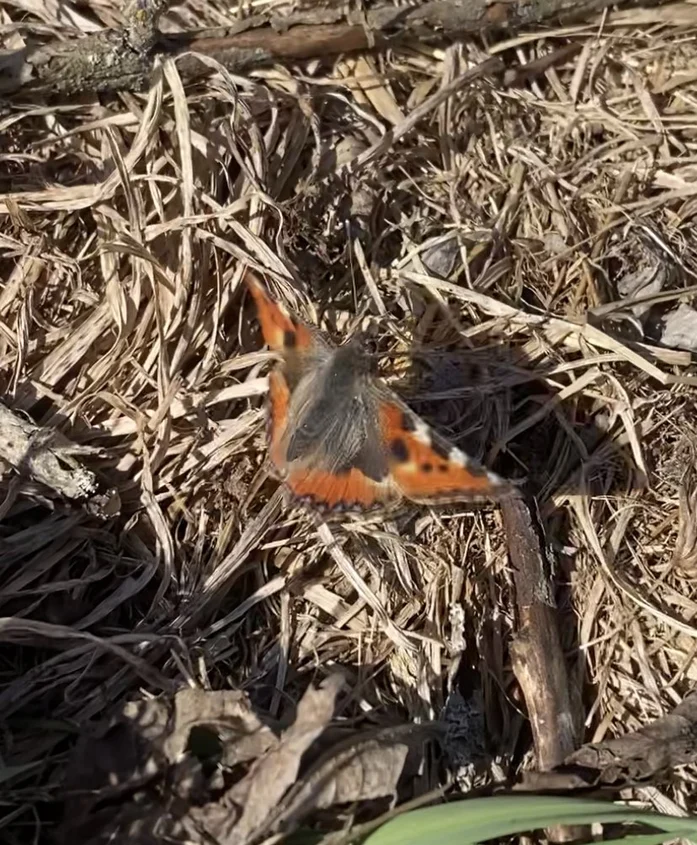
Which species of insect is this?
Aglais urticae
